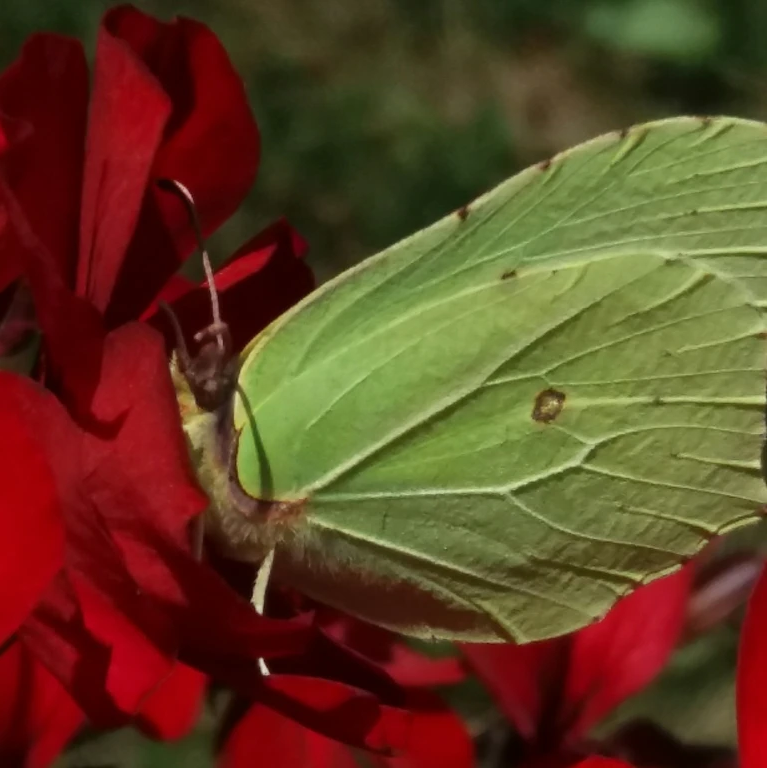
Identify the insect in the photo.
Gonepteryx rhamni
